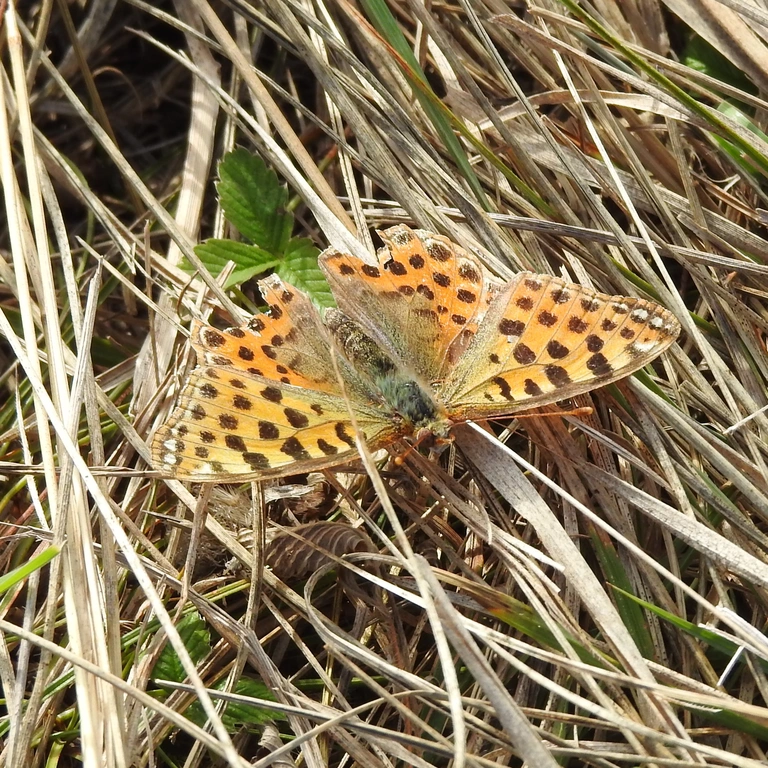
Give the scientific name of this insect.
Issoria lathonia
